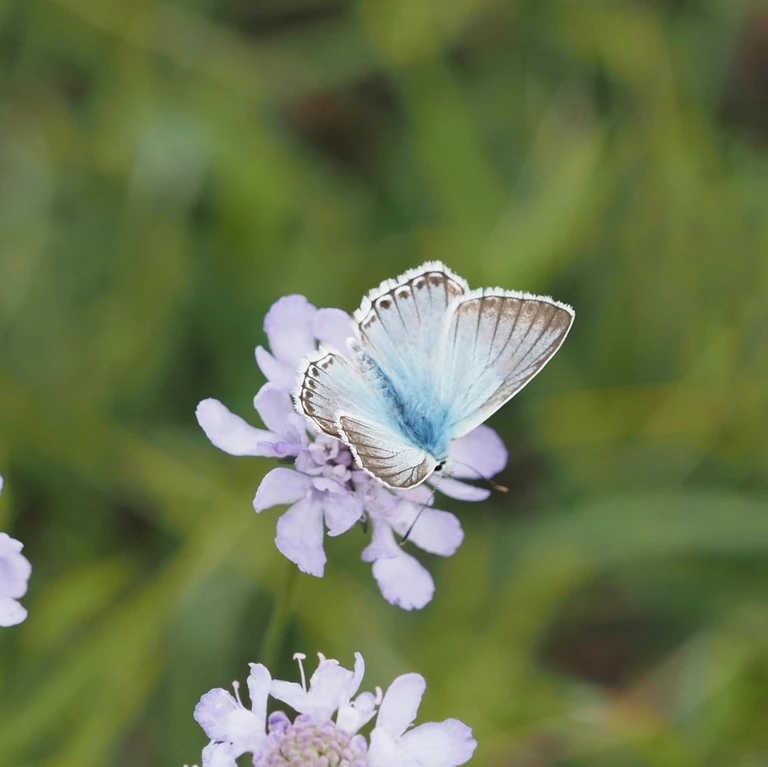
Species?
Lysandra coridon
